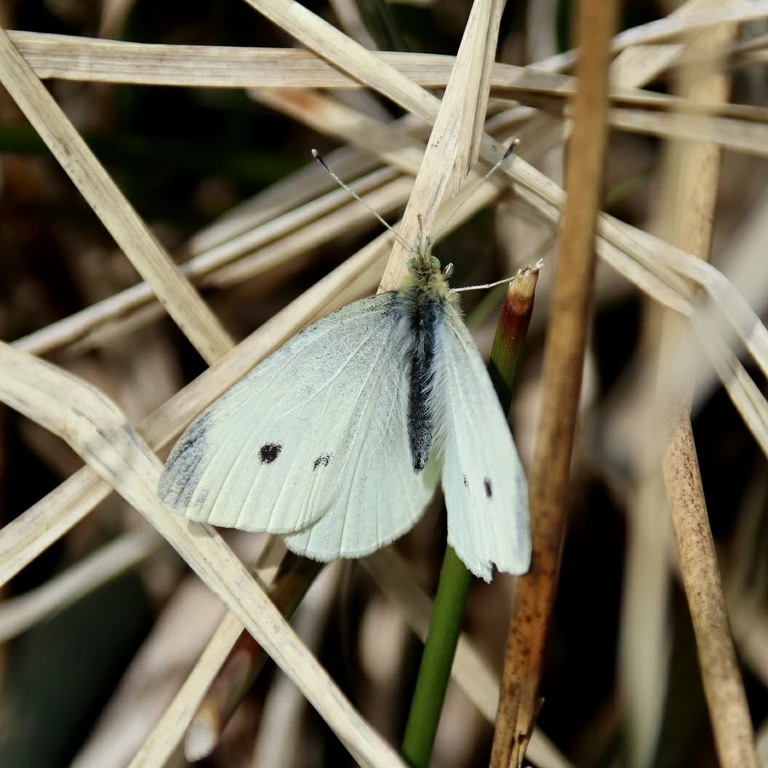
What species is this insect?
Pieris rapae
